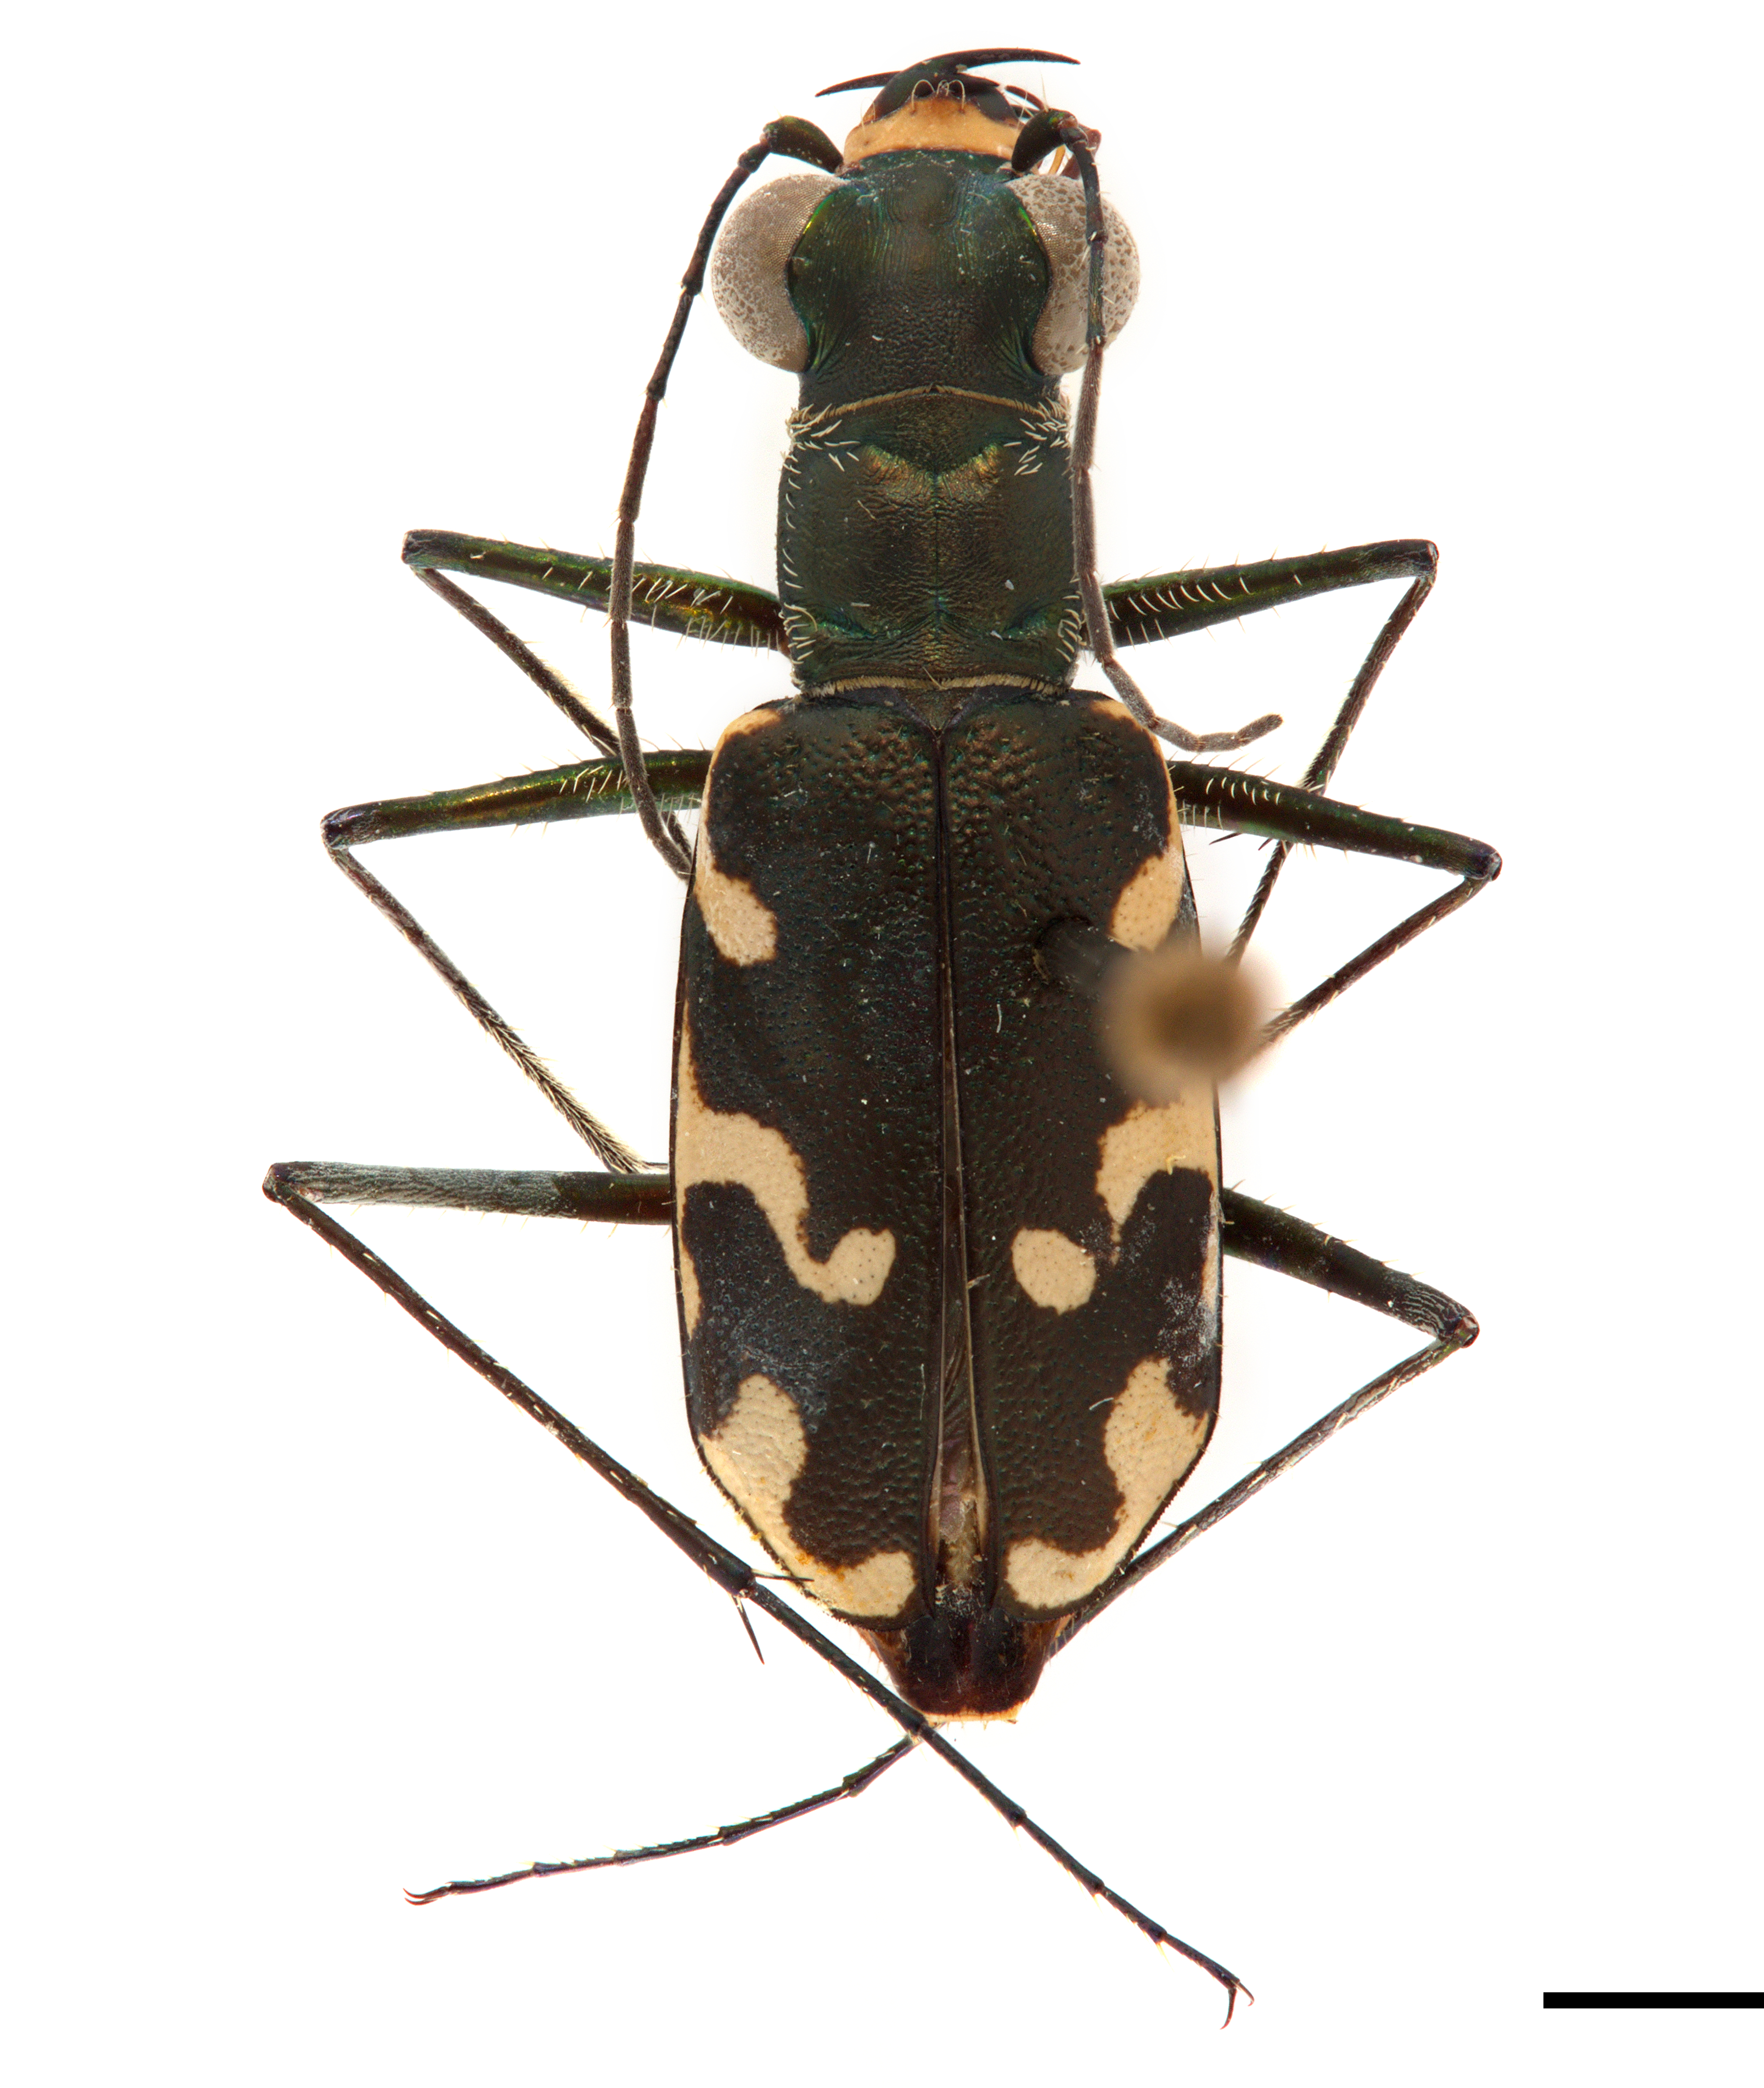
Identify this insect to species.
Microthylax olivaceus
